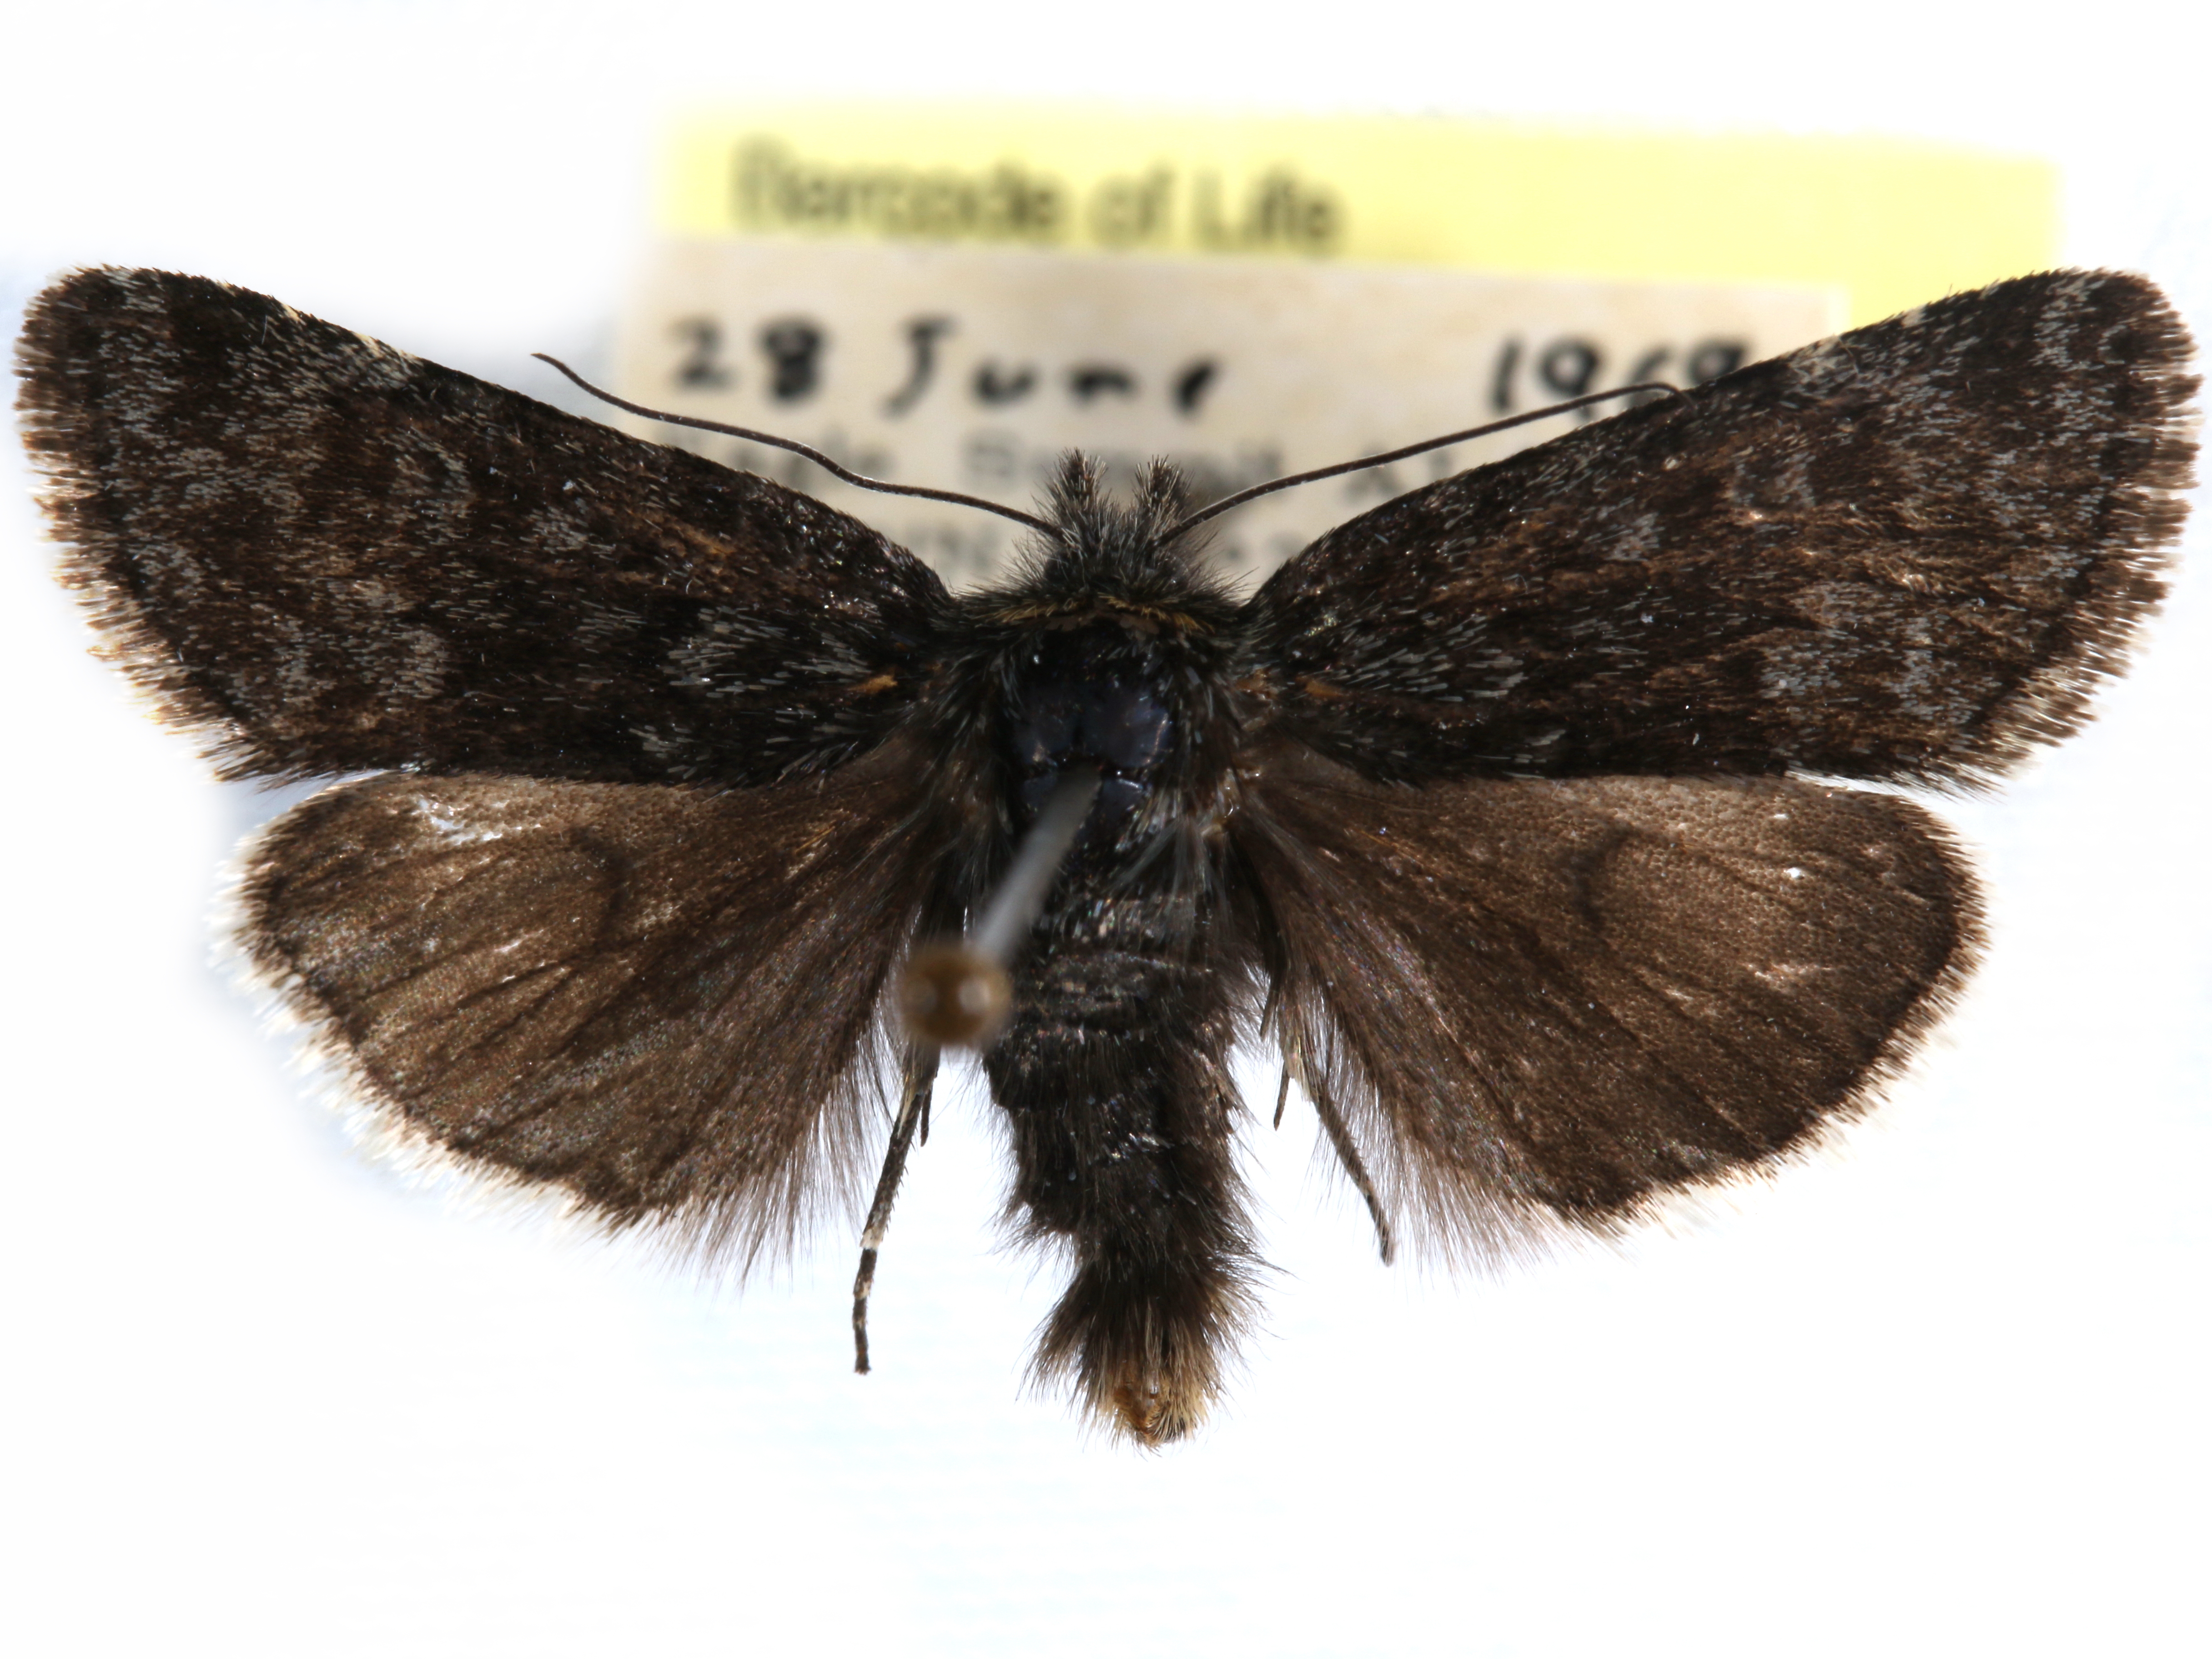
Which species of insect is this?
Sympistis zetterstedtii
